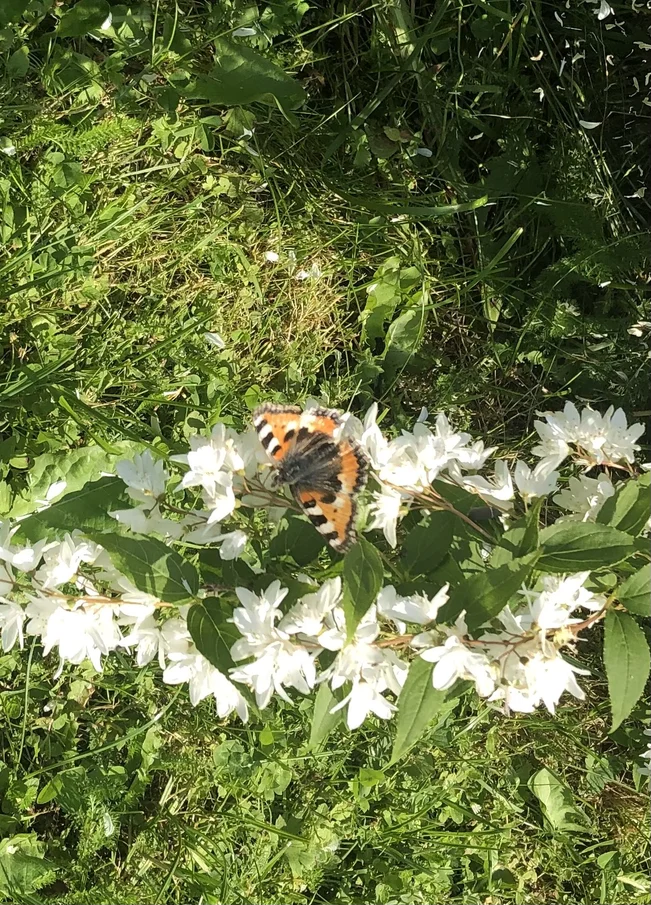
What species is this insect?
Aglais urticae
